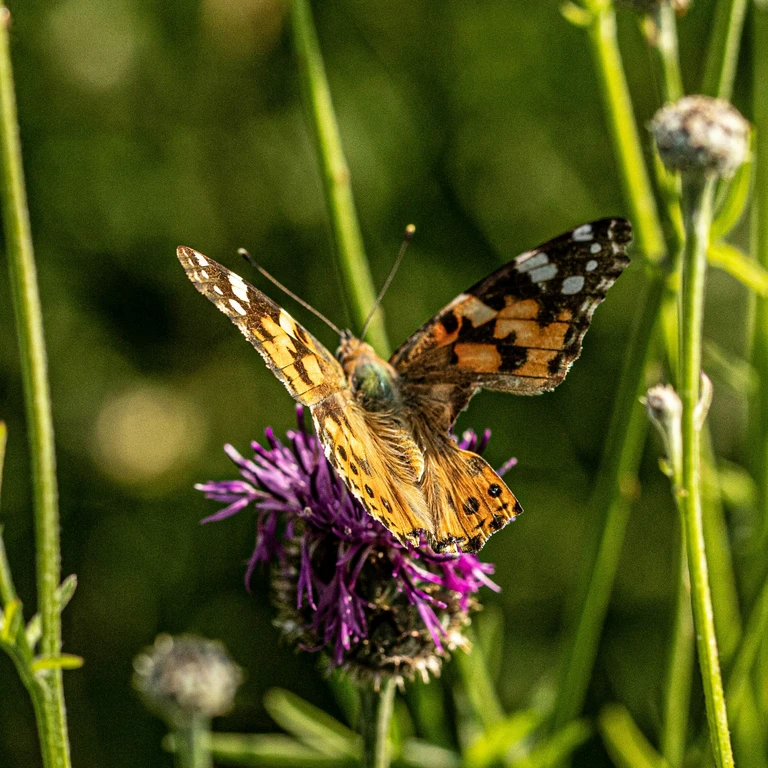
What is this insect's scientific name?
Vanessa cardui
